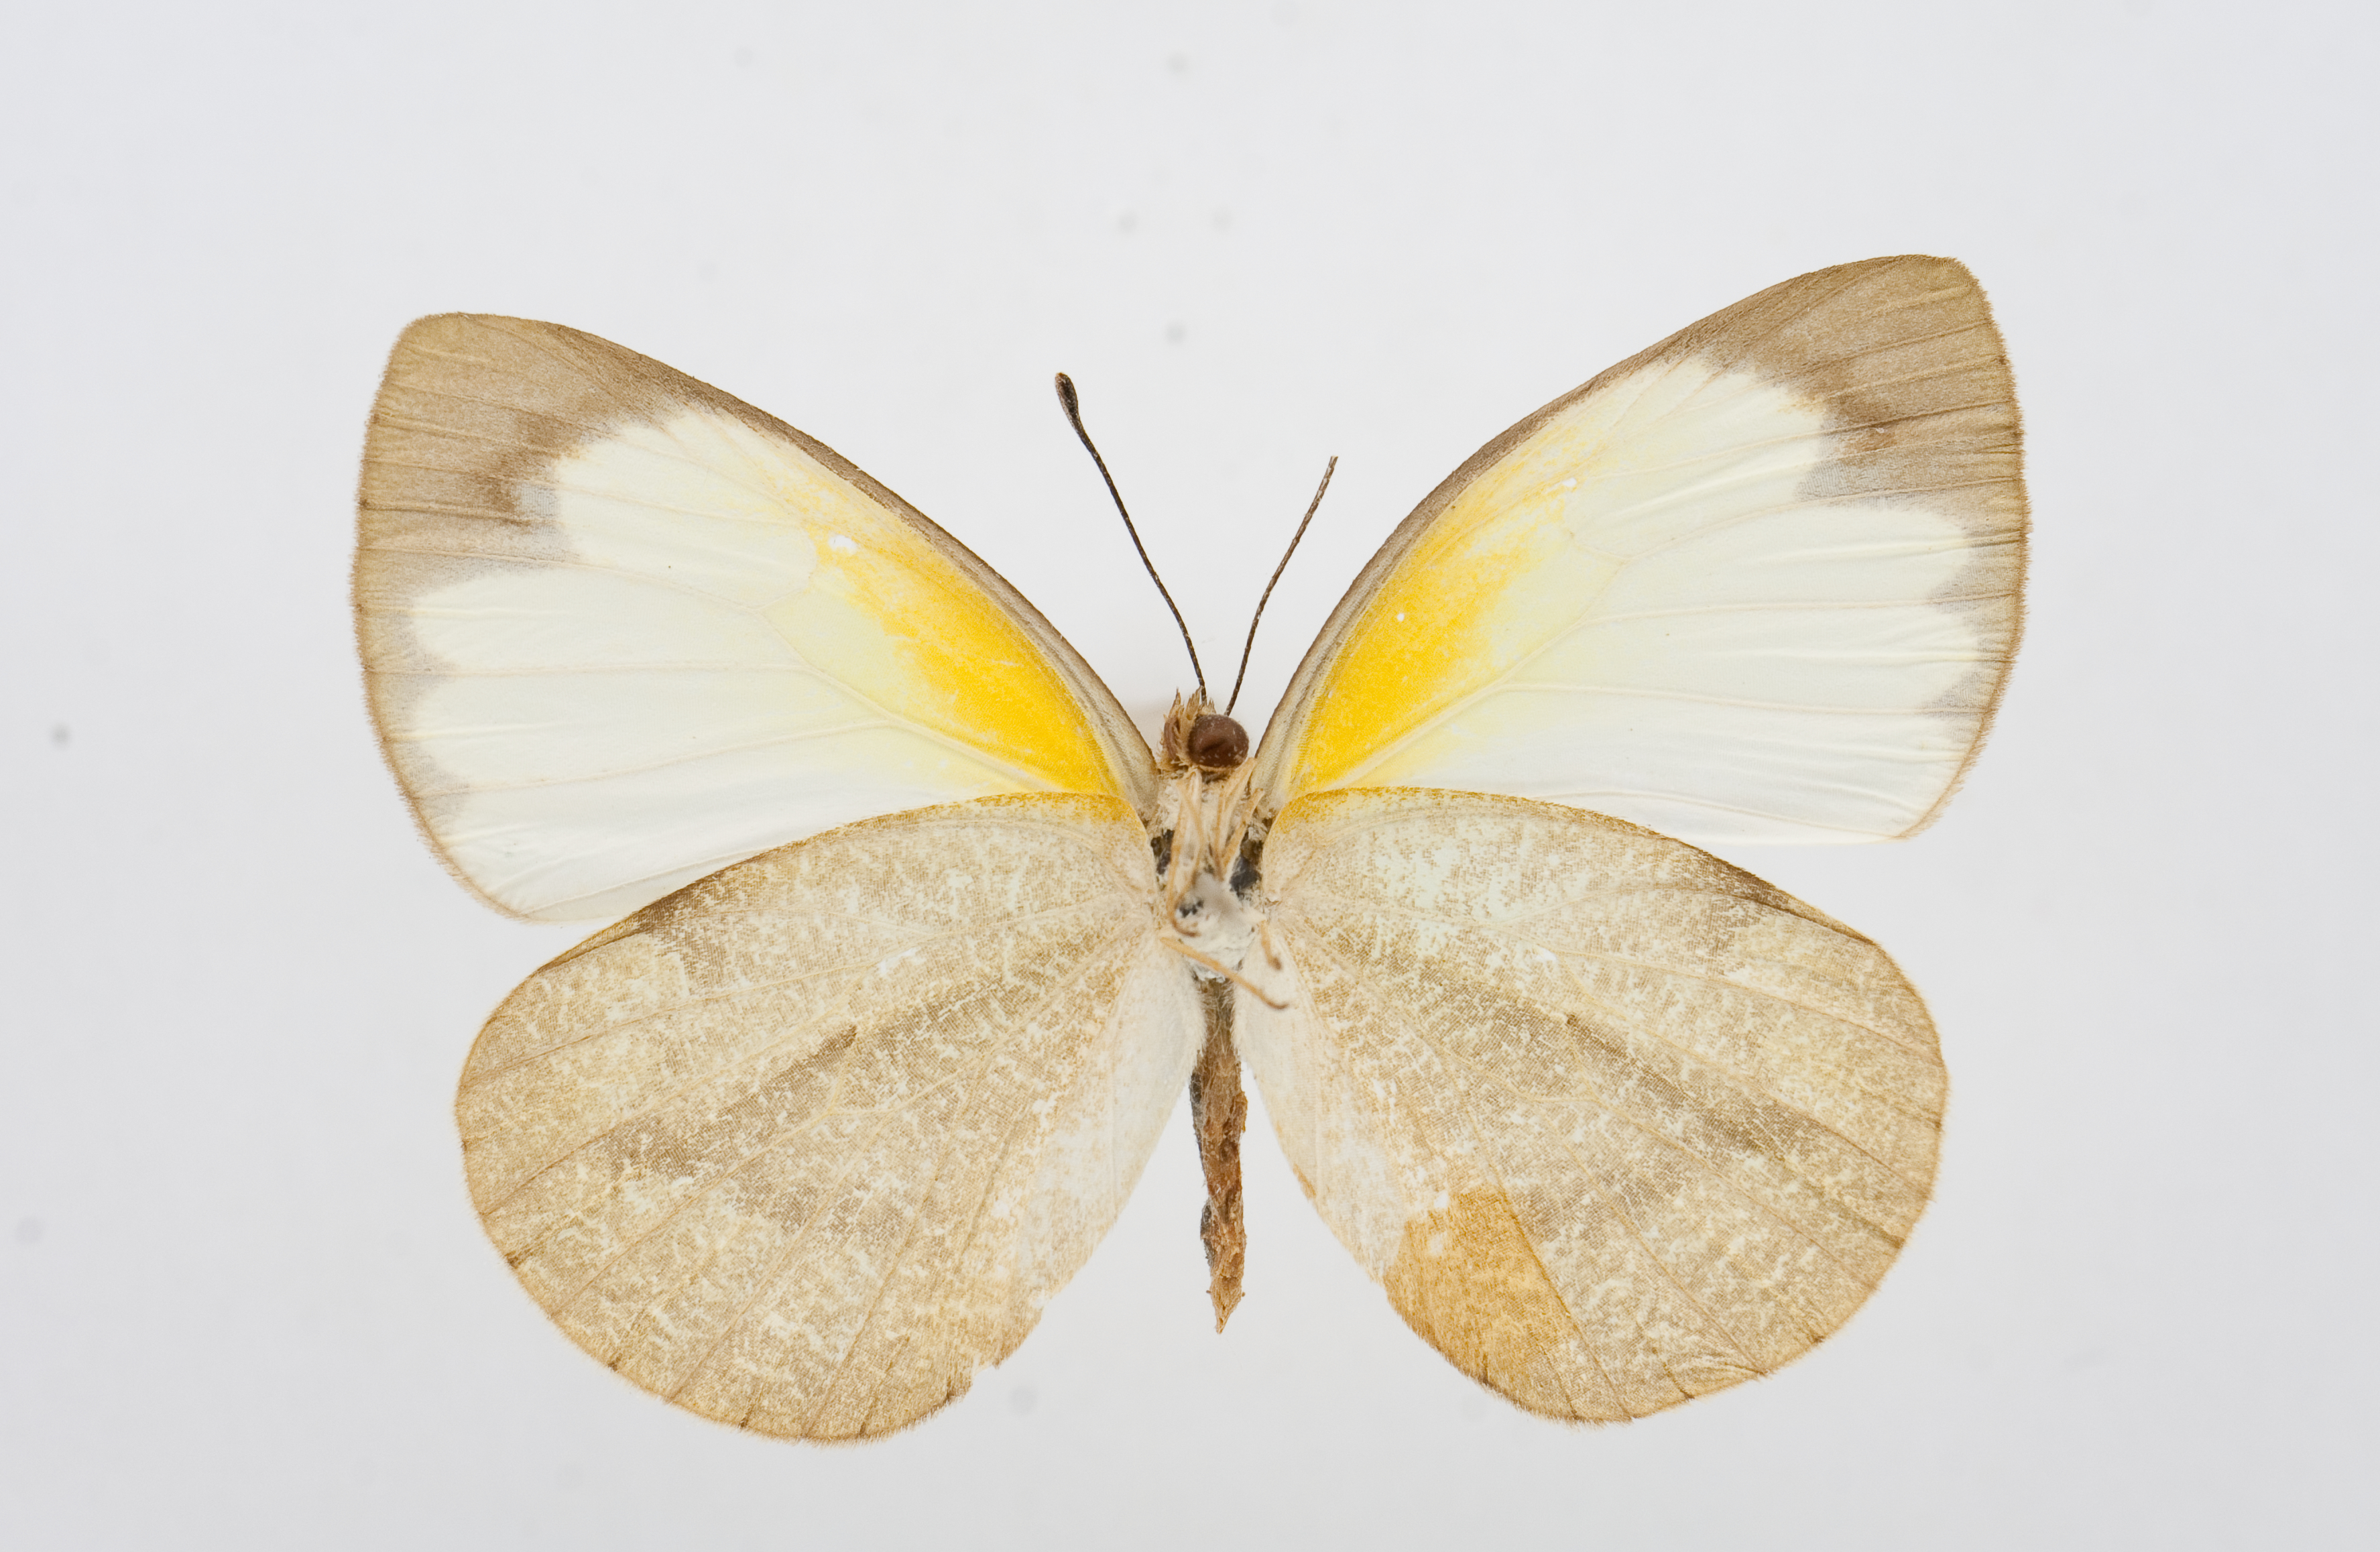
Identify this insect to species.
Elodina parthia
